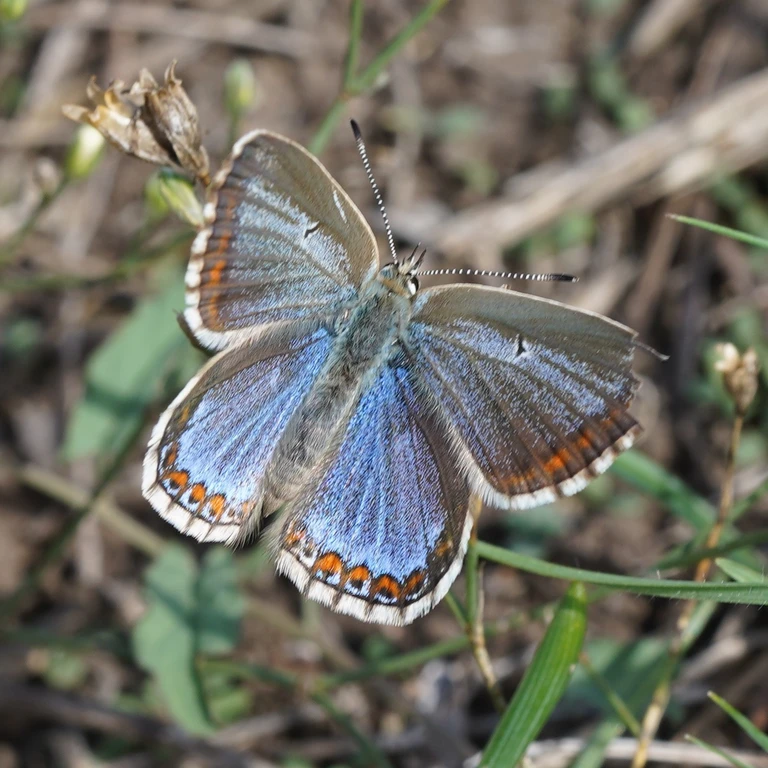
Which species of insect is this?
Lysandra bellargus
